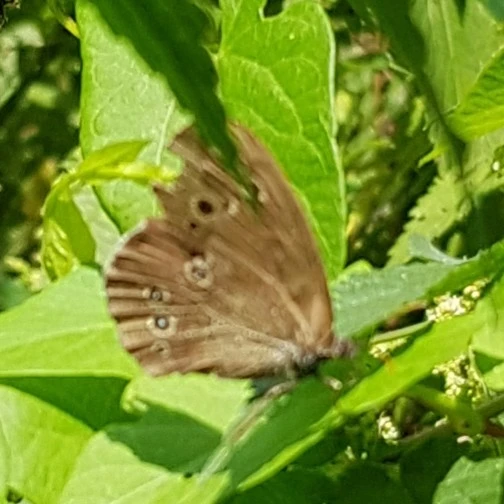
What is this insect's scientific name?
Aphantopus hyperantus
